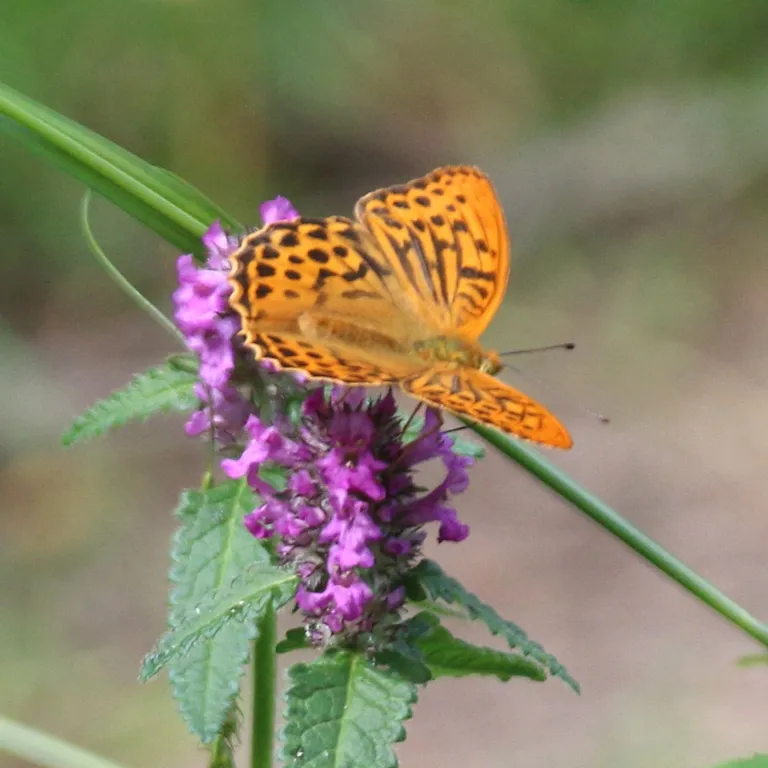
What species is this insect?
Argynnis paphia
